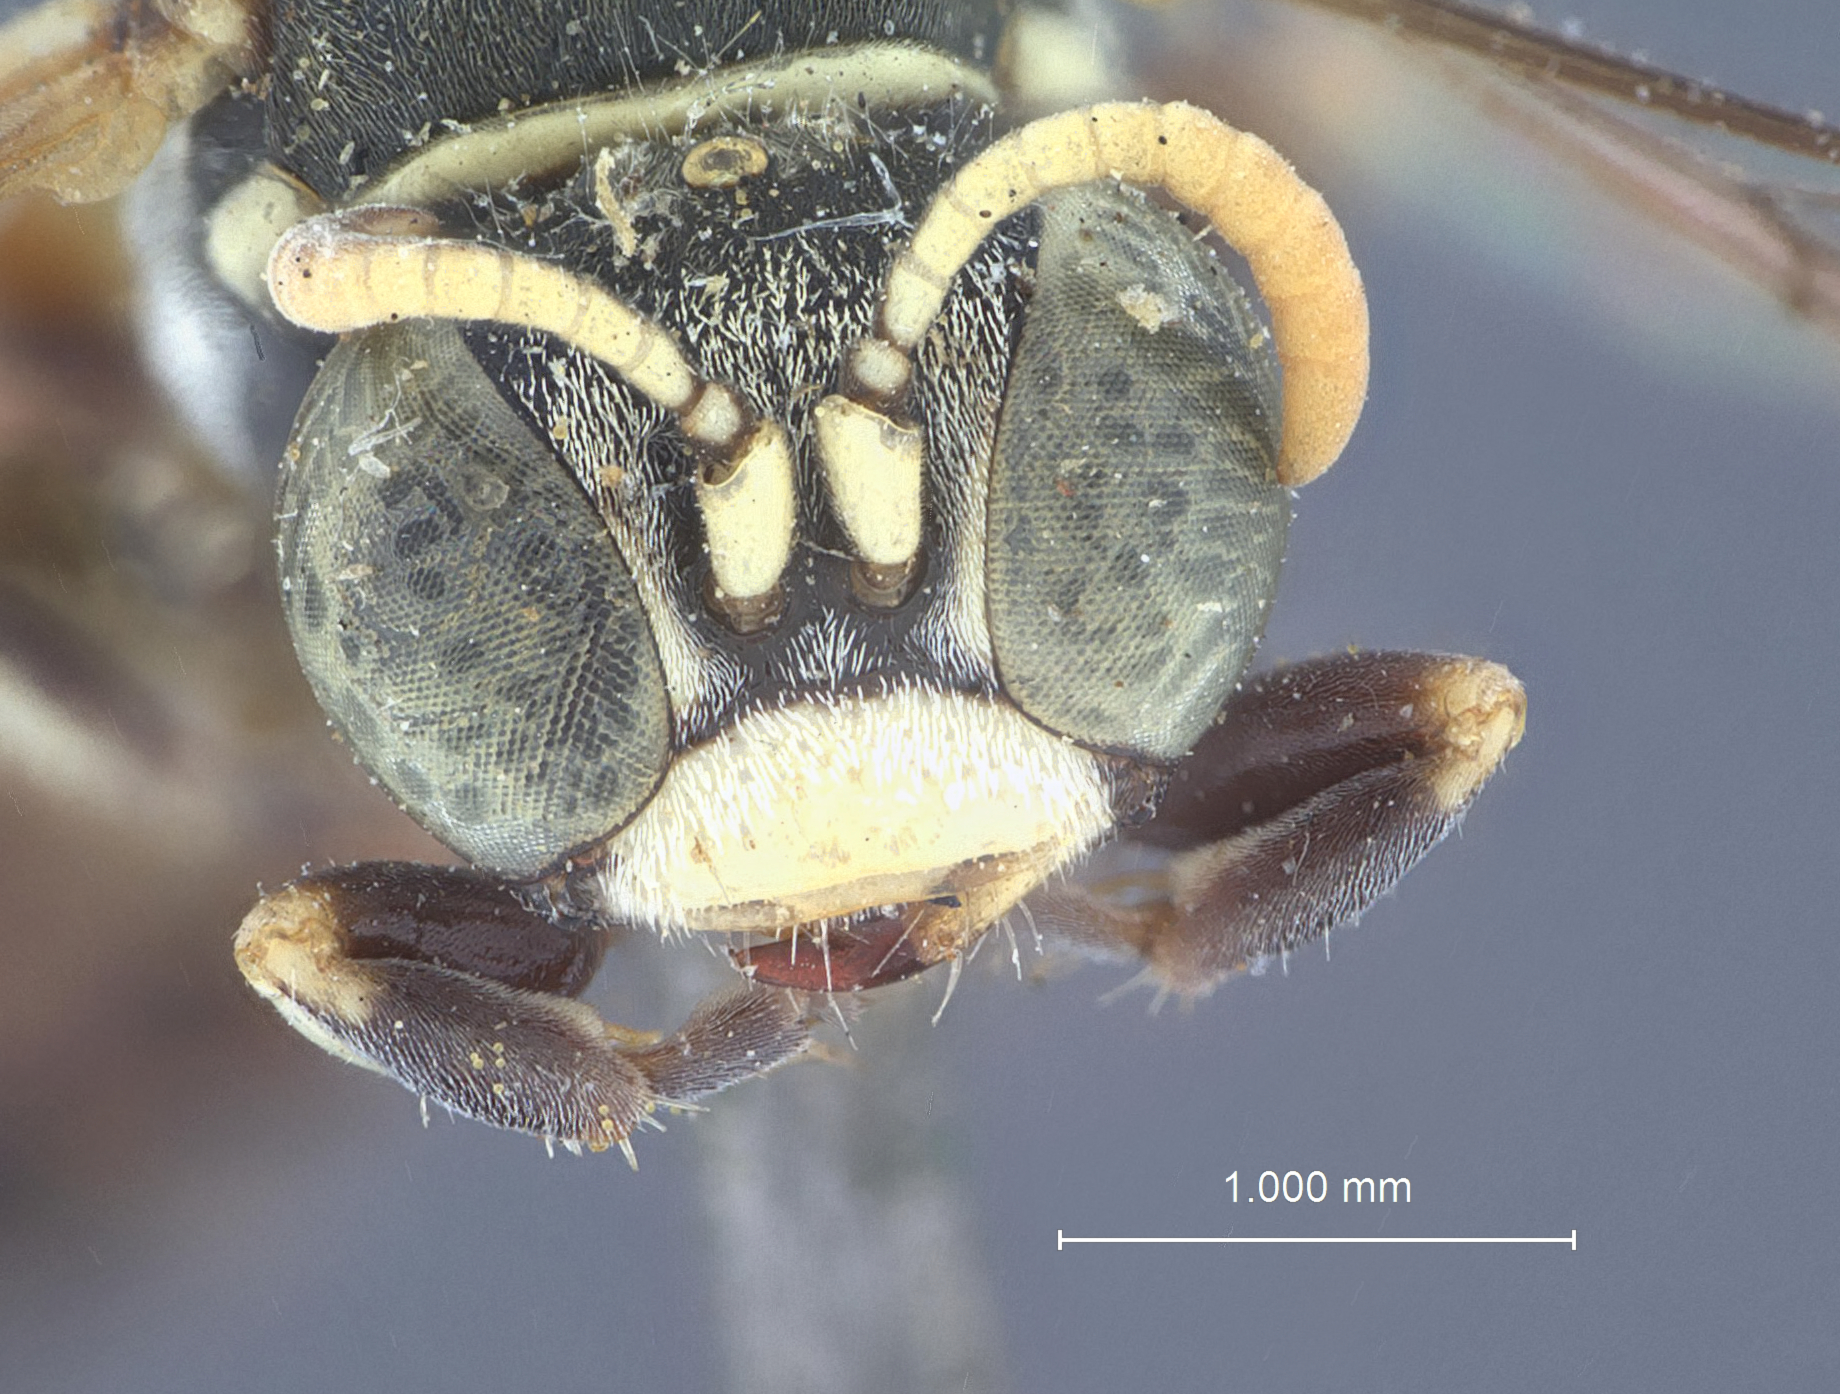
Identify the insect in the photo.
Gorytes coquillettii
